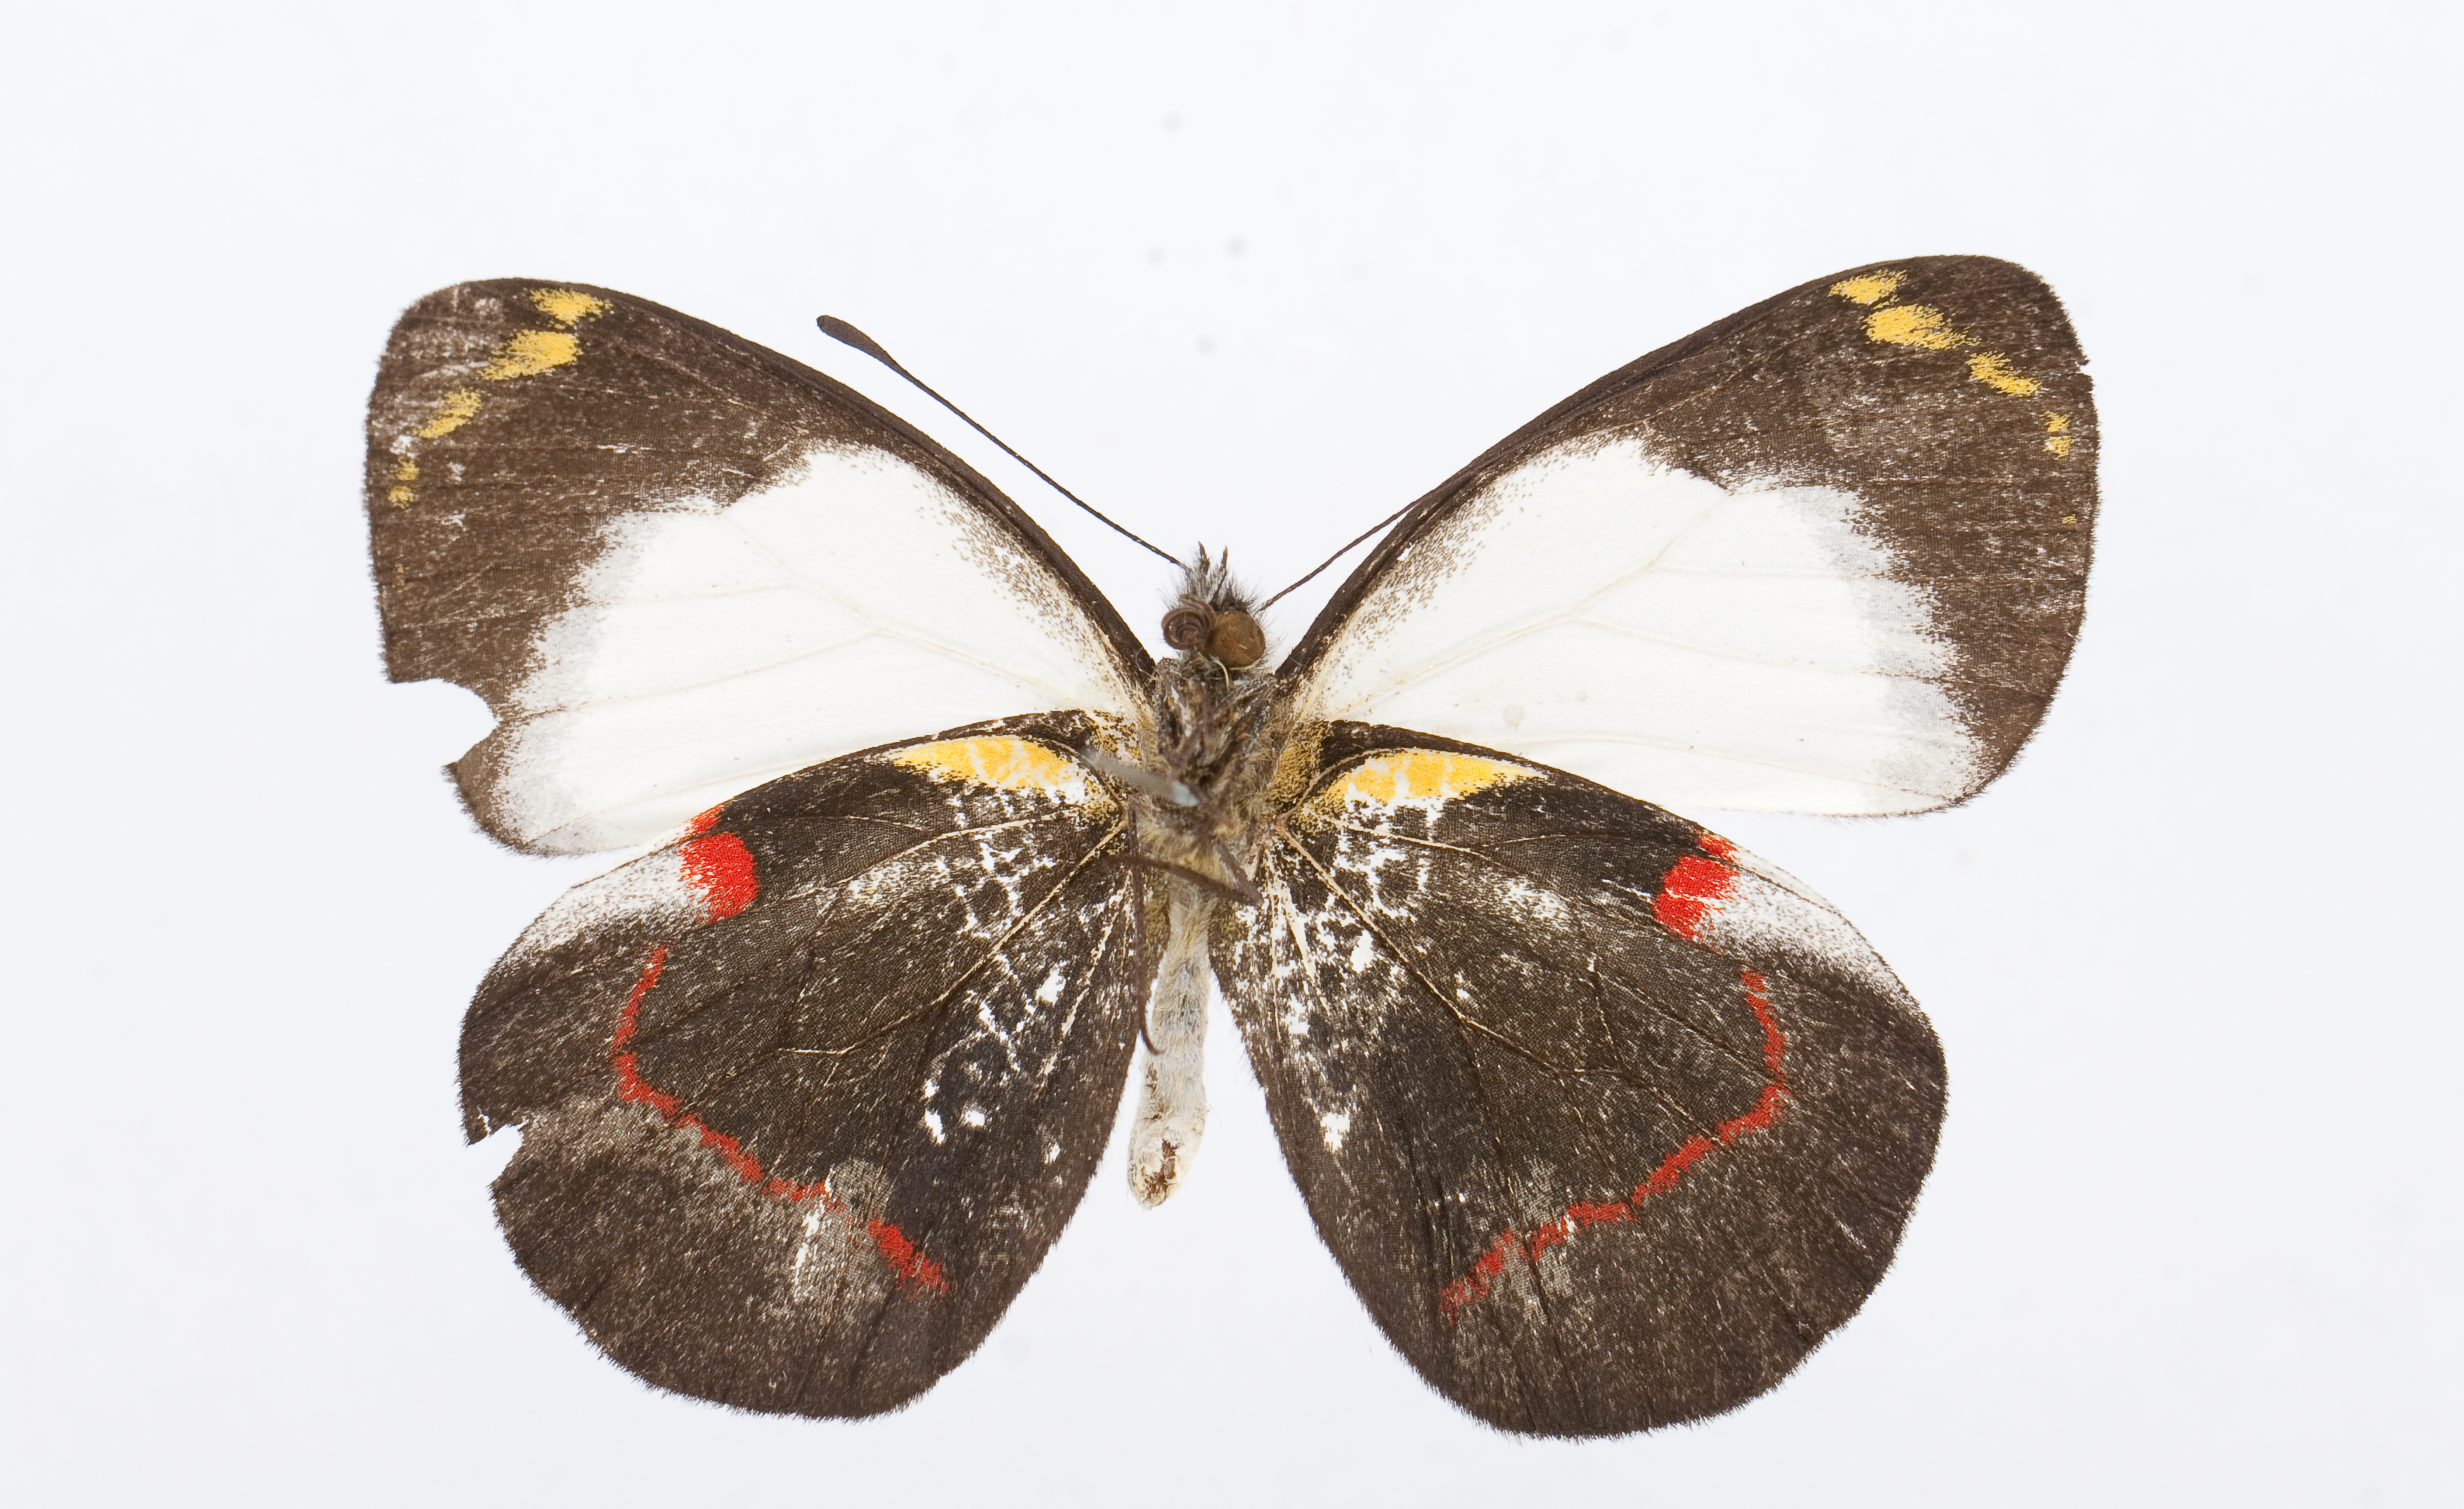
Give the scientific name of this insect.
Delias campbelli
